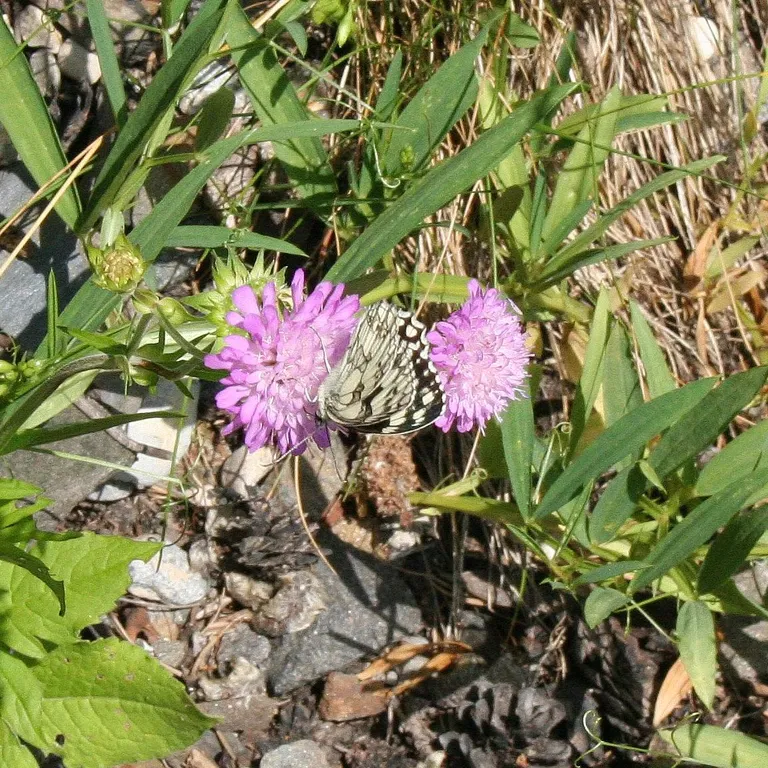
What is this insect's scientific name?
Melanargia galathea
